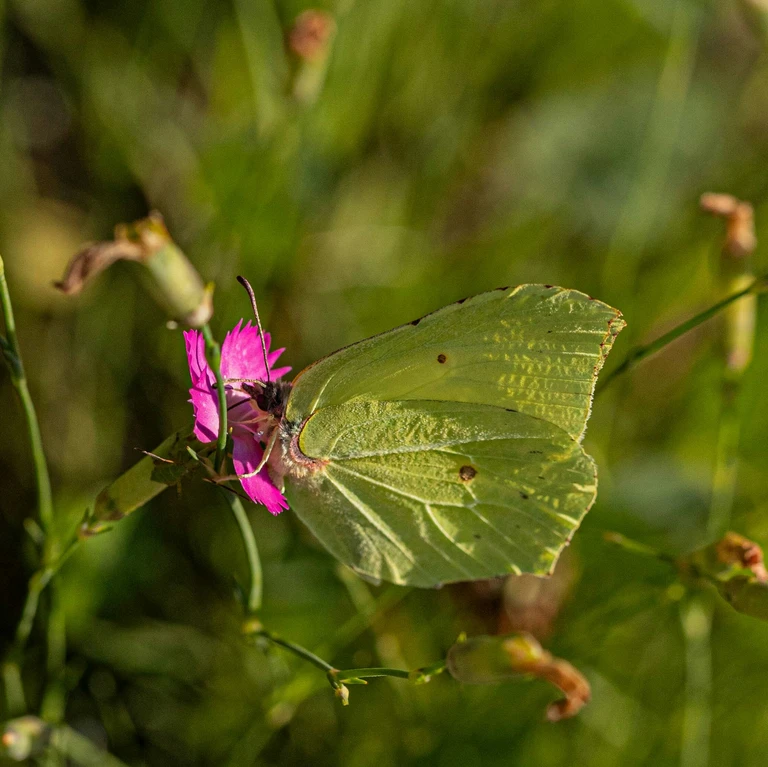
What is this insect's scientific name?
Gonepteryx rhamni
